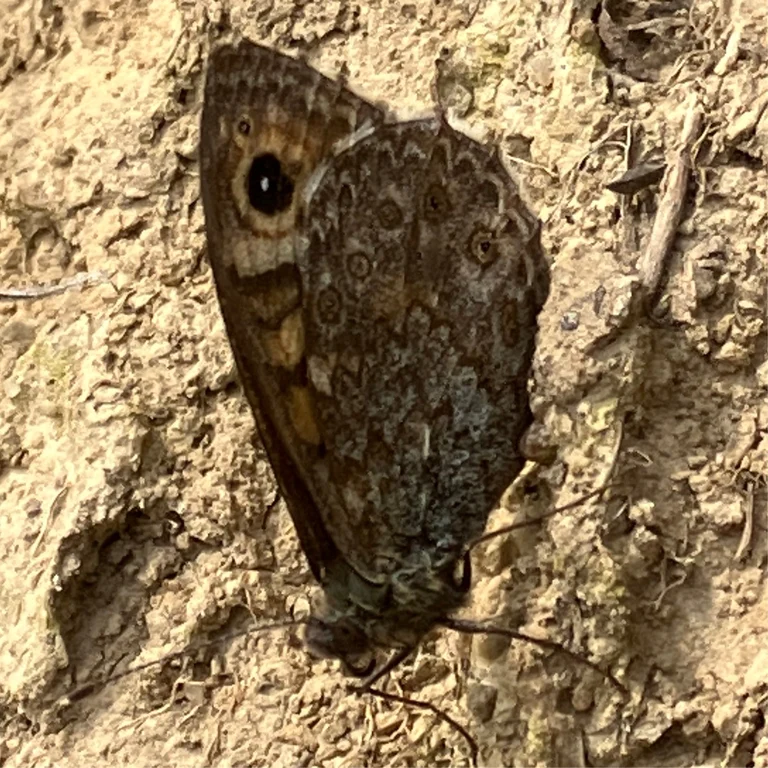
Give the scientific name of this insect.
Lasiommata megera (also Pararge megera)
